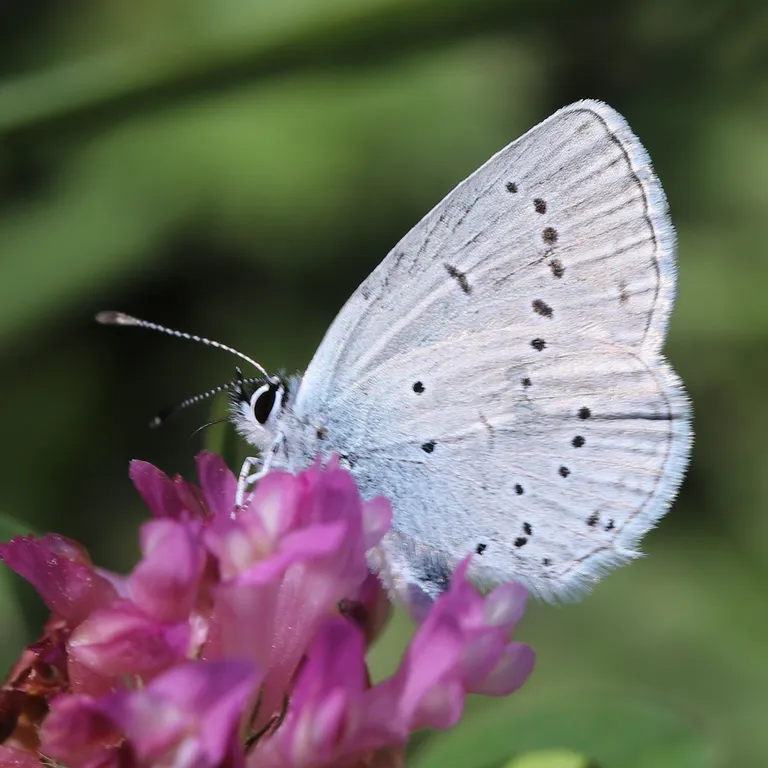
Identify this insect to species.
Cupido decolorata (also Elkalyce decolorata)
